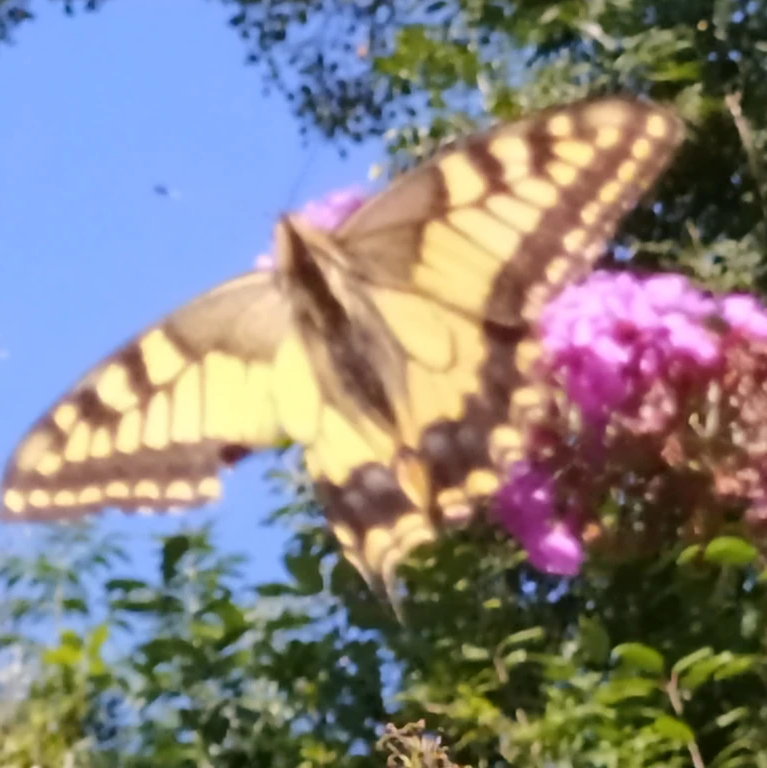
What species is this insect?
Papilio machaon
